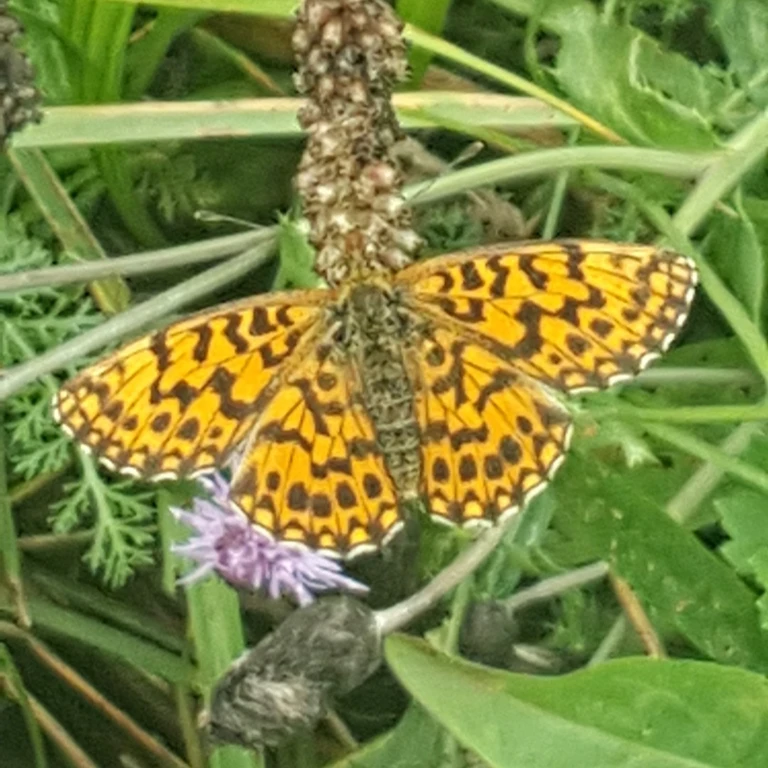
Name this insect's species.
Boloria dia
